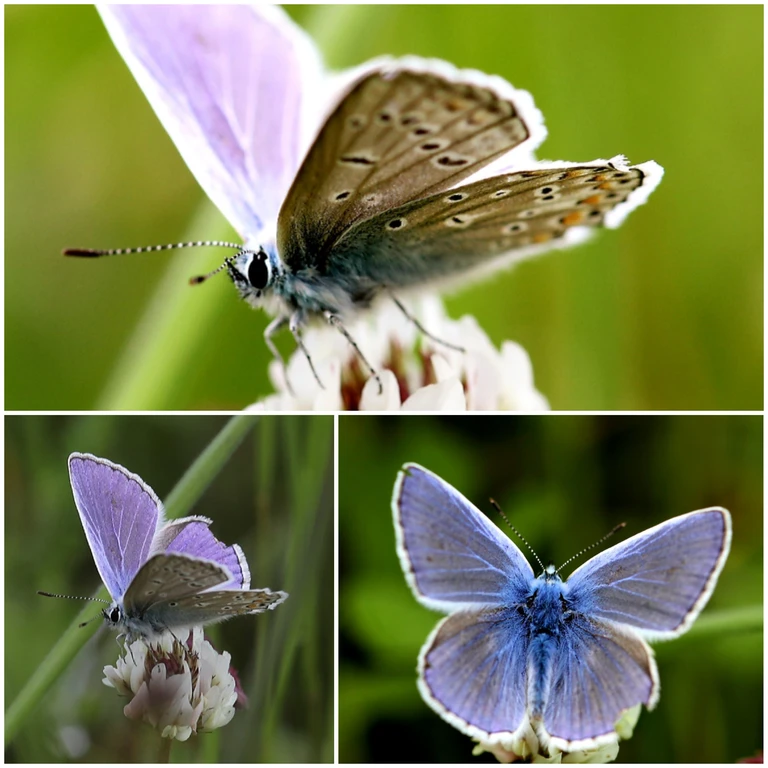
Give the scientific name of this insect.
Polyommatus icarus
